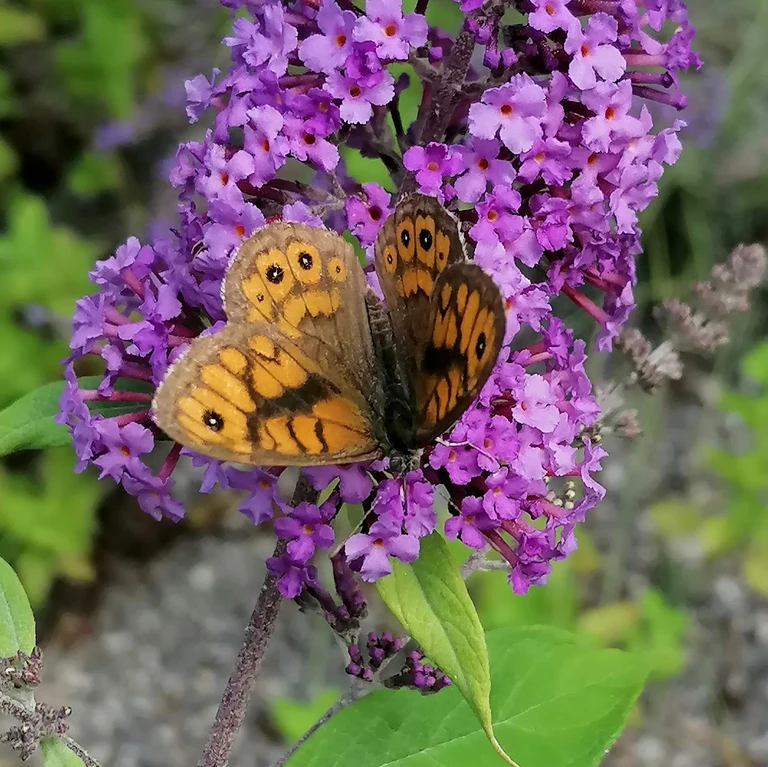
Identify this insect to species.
Lasiommata megera (also Pararge megera)
